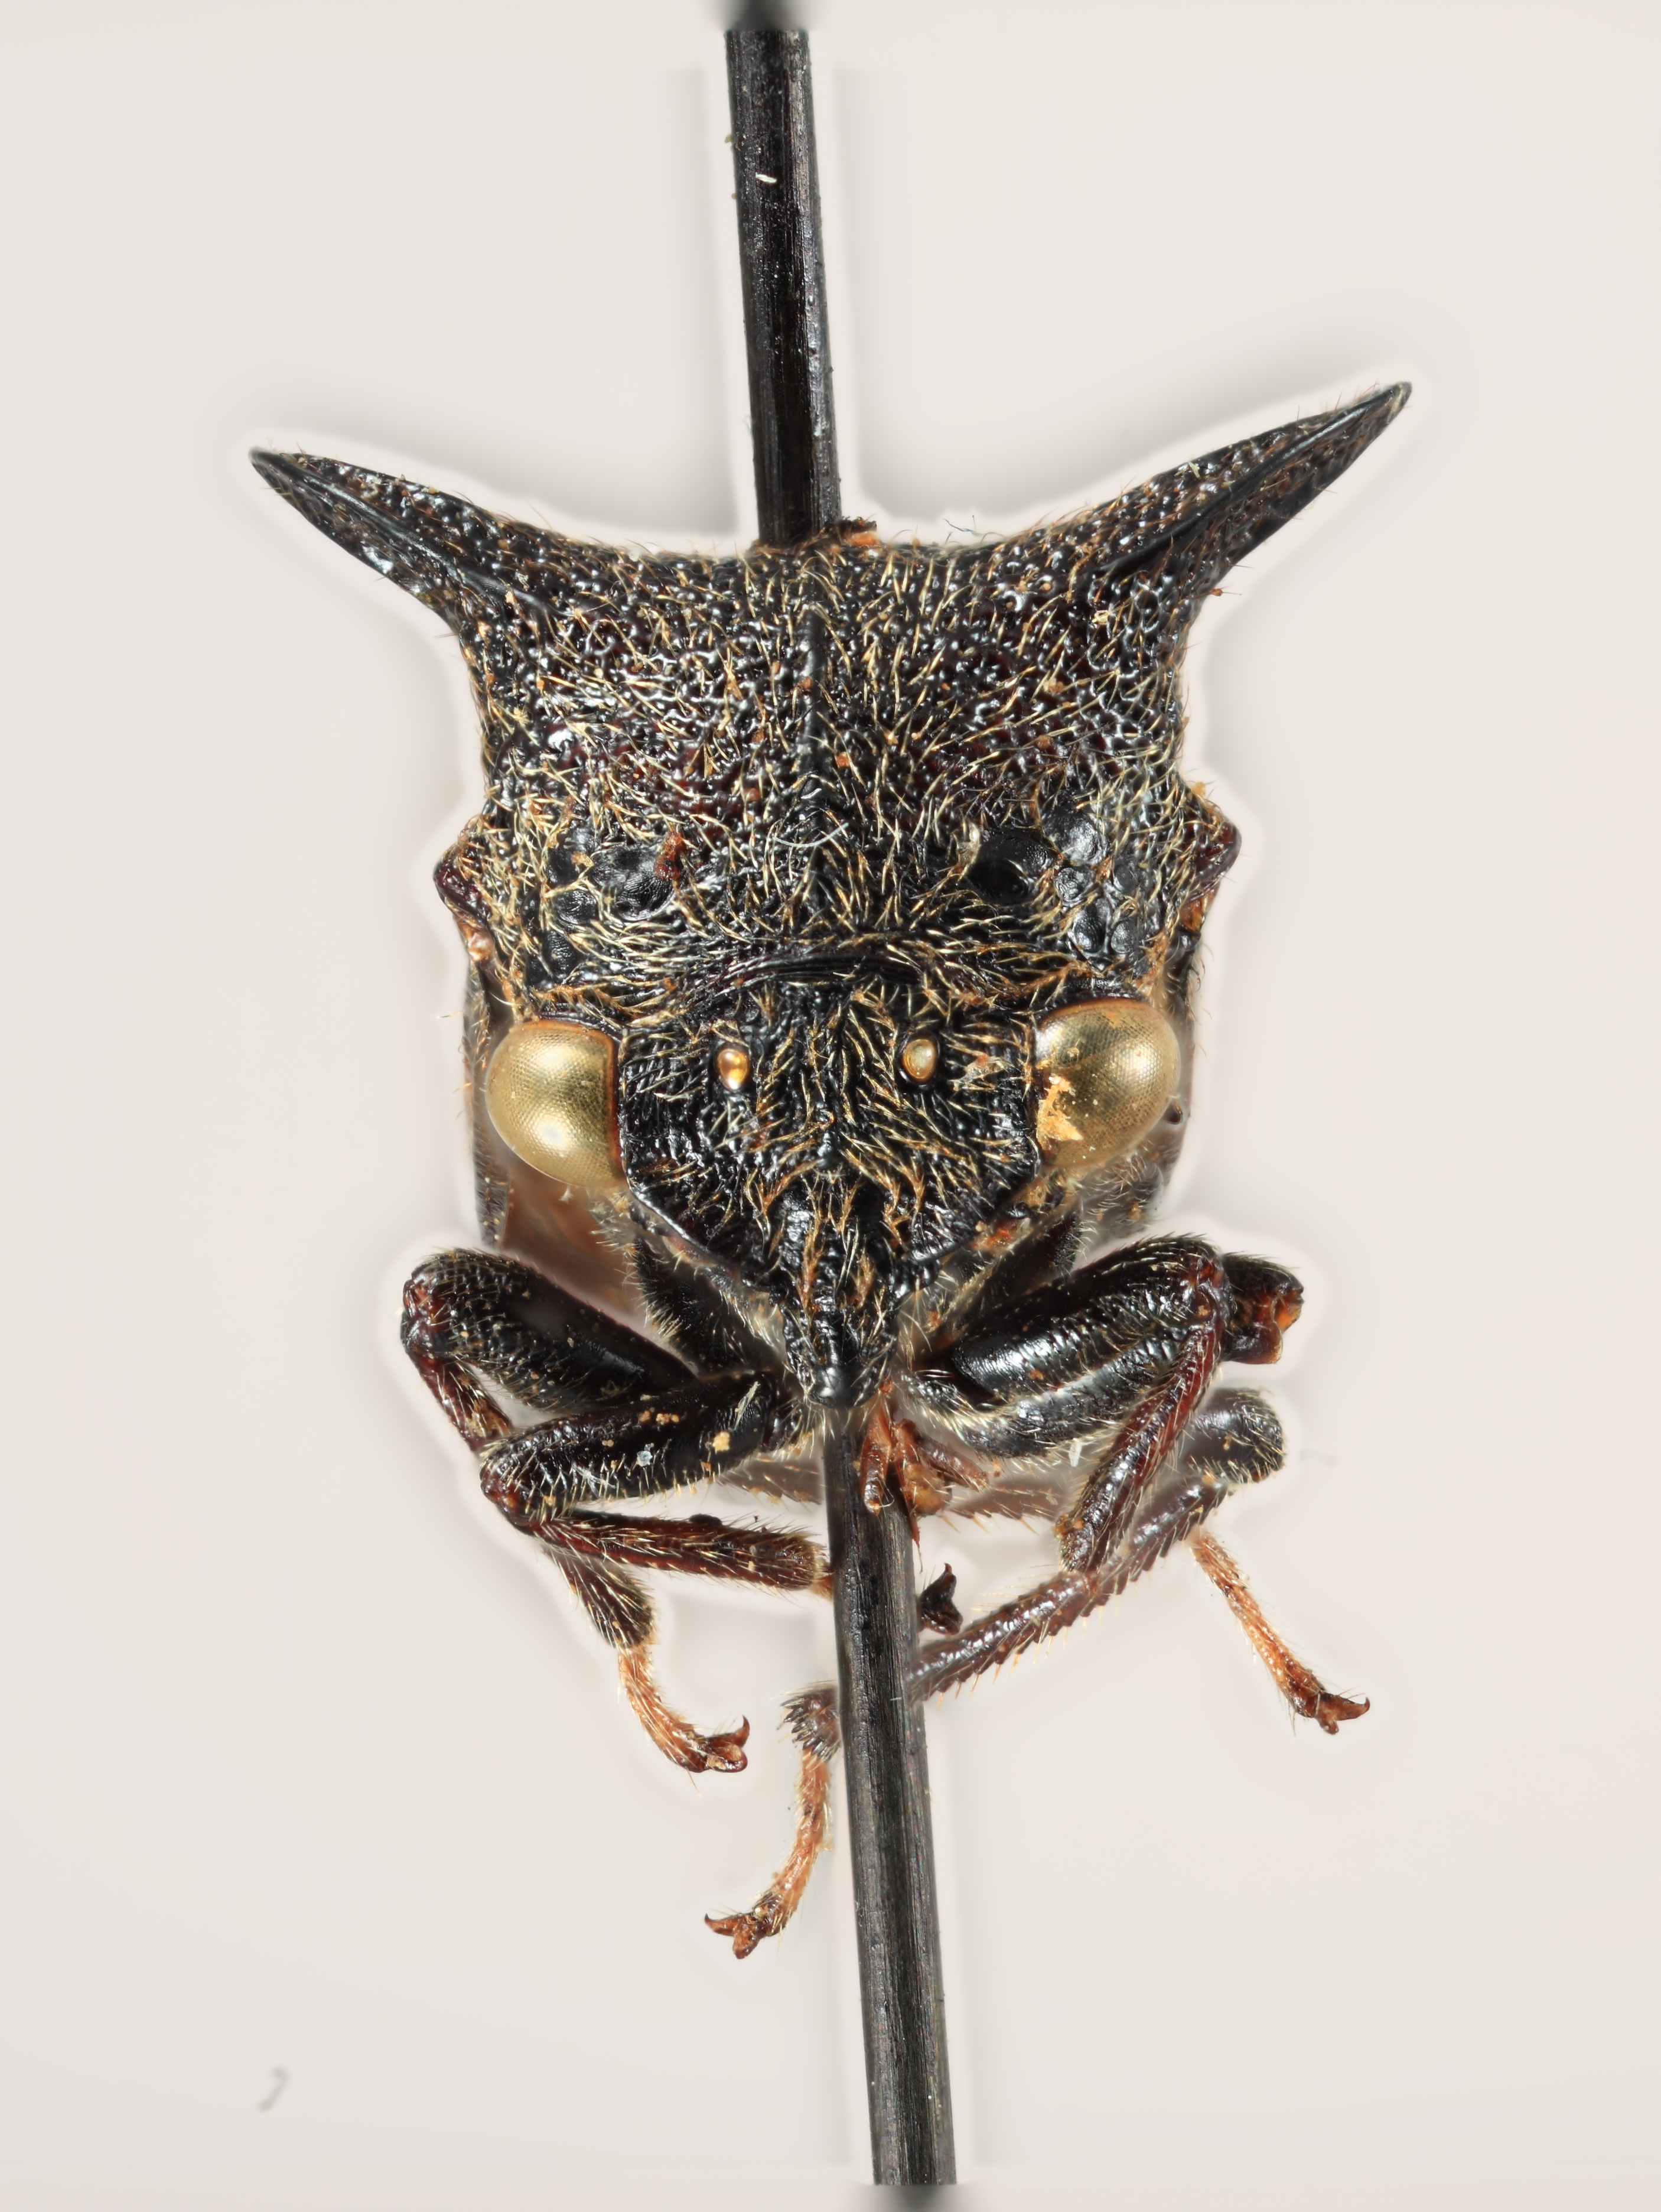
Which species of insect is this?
Campylocentrus nigris
